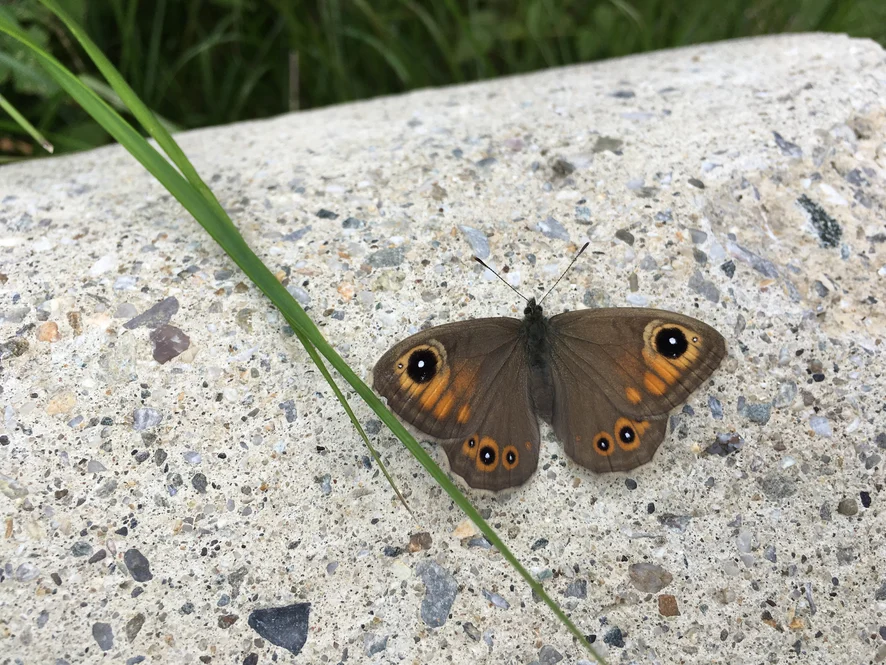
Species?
Lasiommata maera (also Pararge maera)
